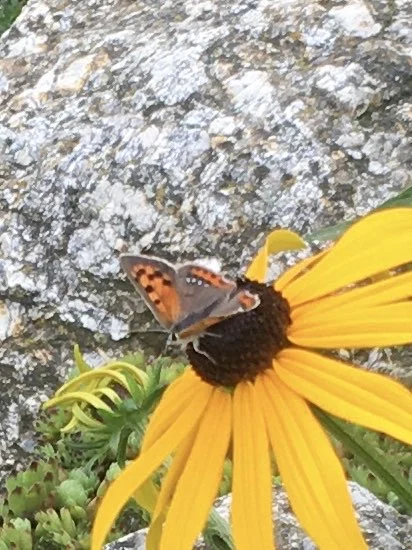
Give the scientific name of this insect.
Lycaena phlaeas
